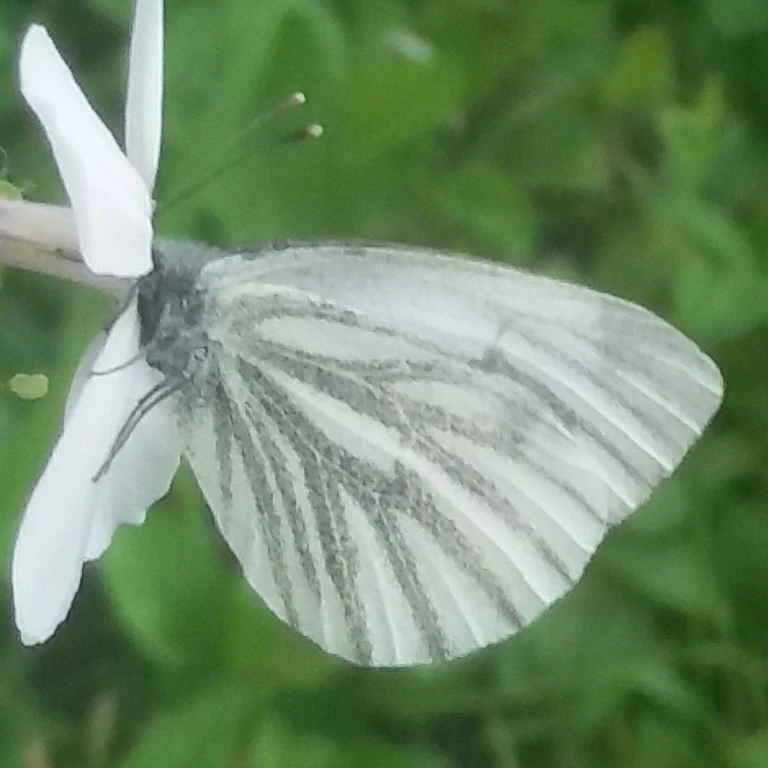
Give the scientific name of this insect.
Pieris napi
